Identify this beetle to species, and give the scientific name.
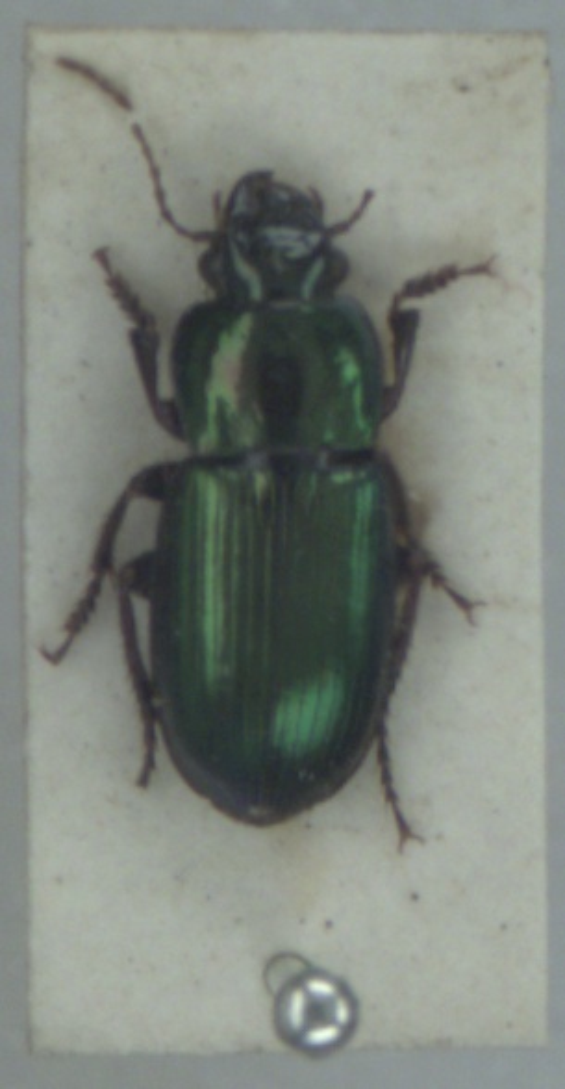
Harpalus affinis
